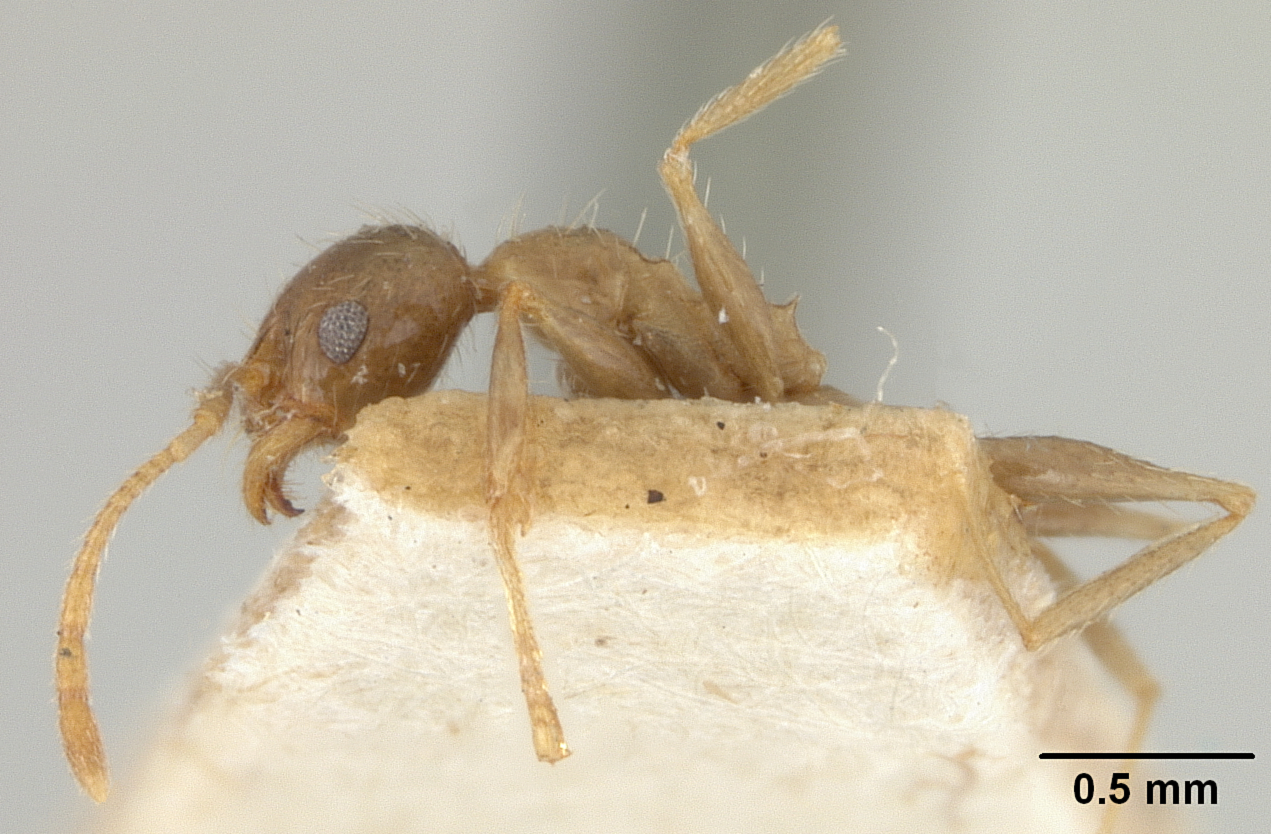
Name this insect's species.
Pheidole javana
